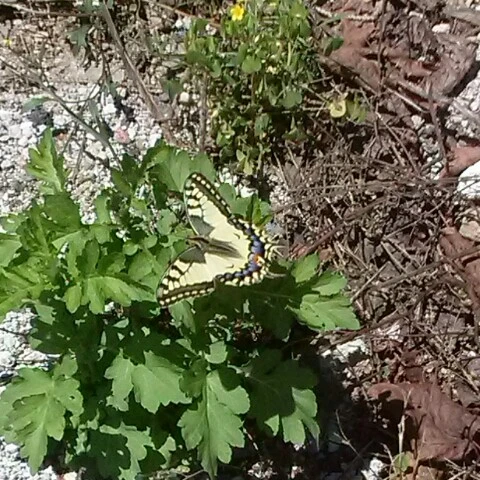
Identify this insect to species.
Papilio machaon
